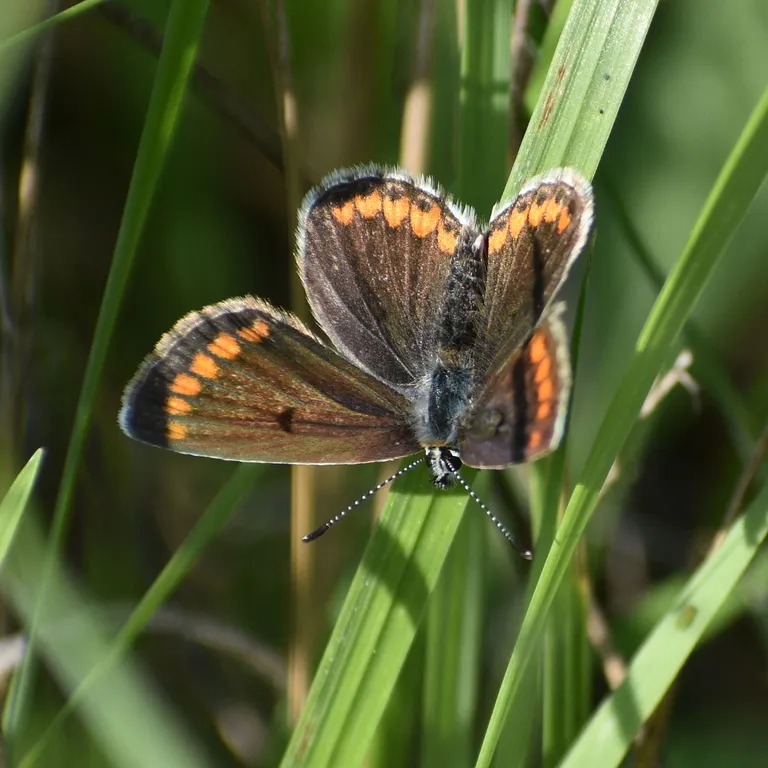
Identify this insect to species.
Aricia agestis/artaxerxes
